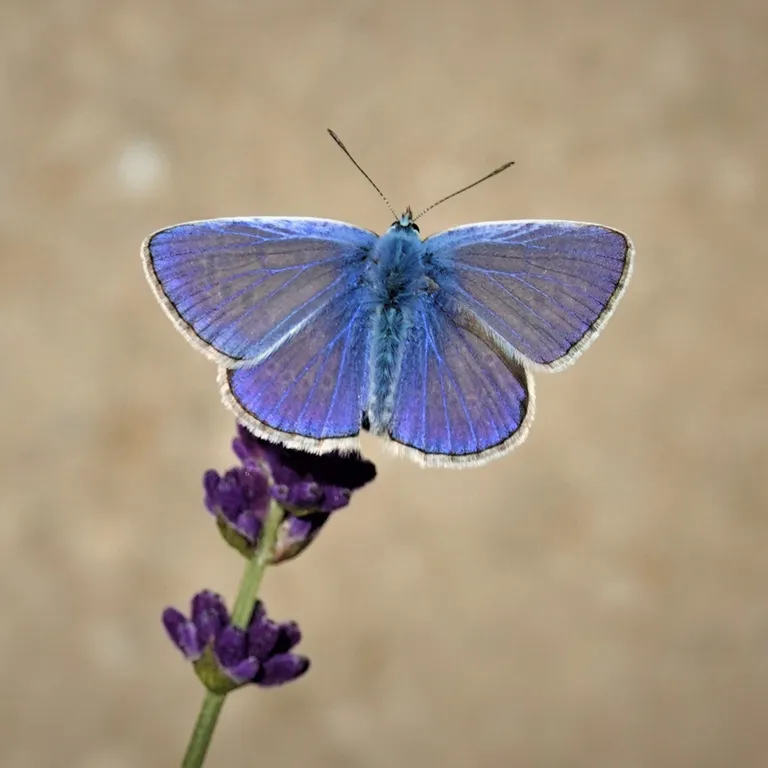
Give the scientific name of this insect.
Polyommatus icarus
